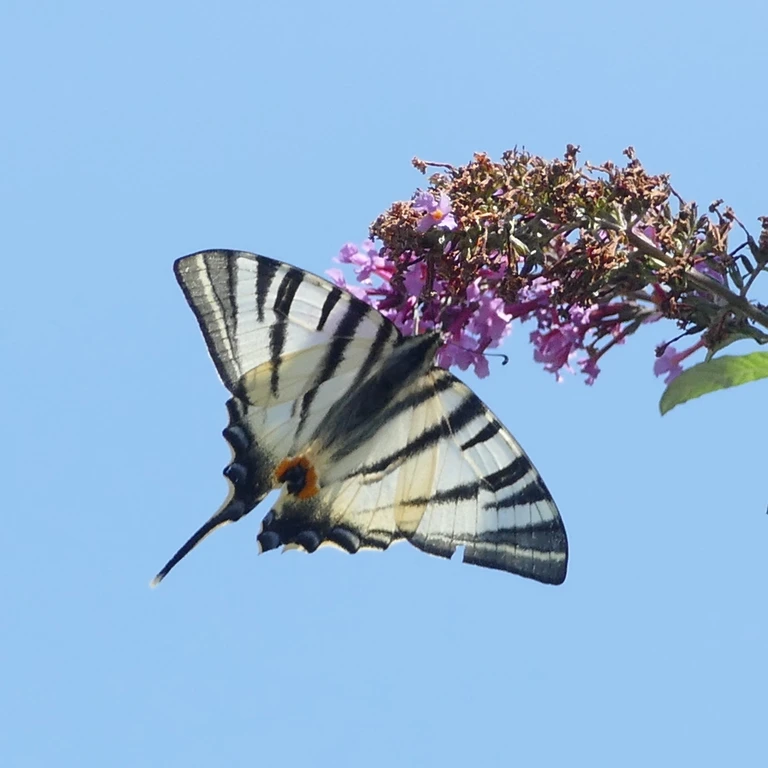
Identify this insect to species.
Iphiclides podalirius
